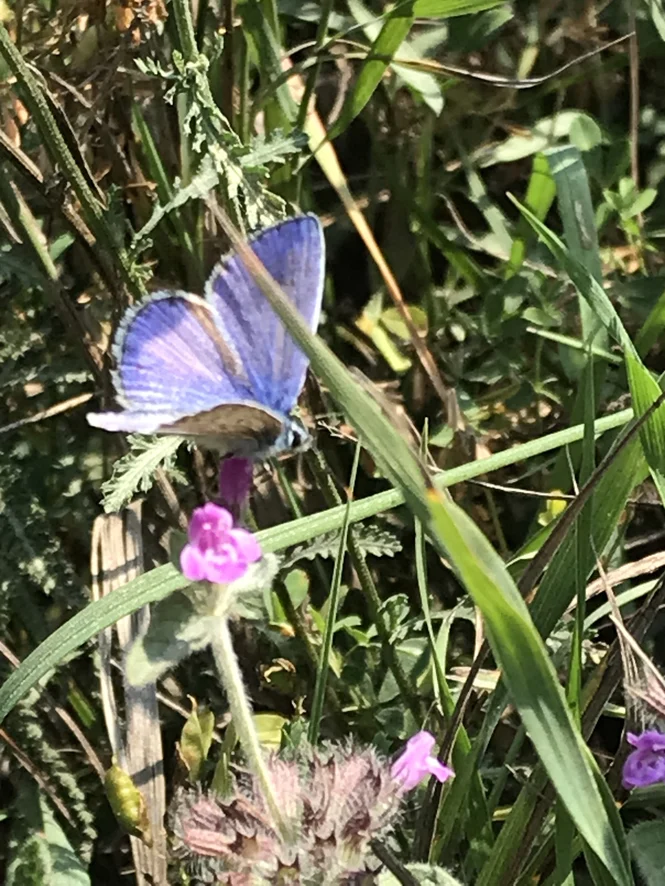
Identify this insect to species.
Polyommatus icarus
